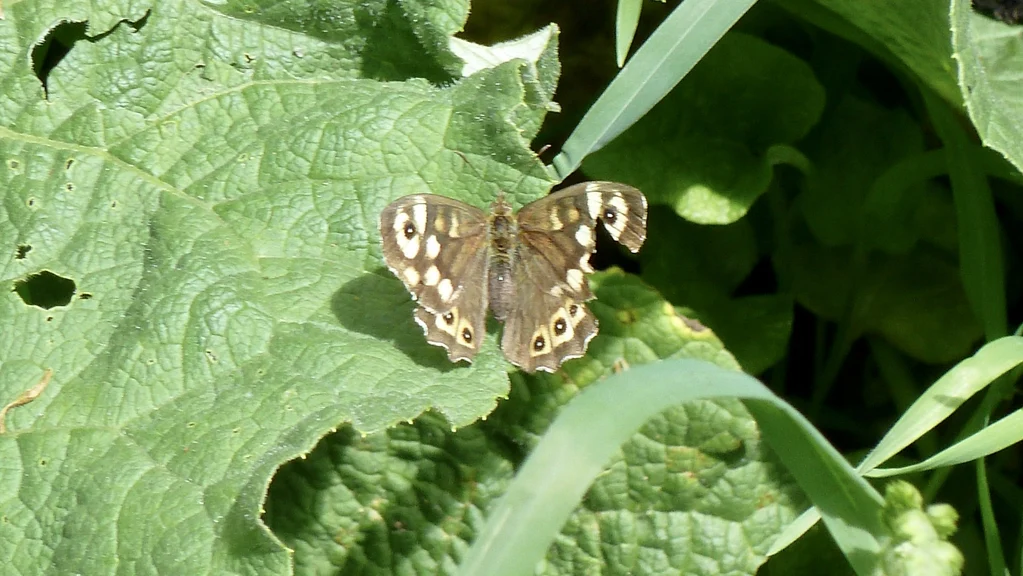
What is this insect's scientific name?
Pararge aegeria
